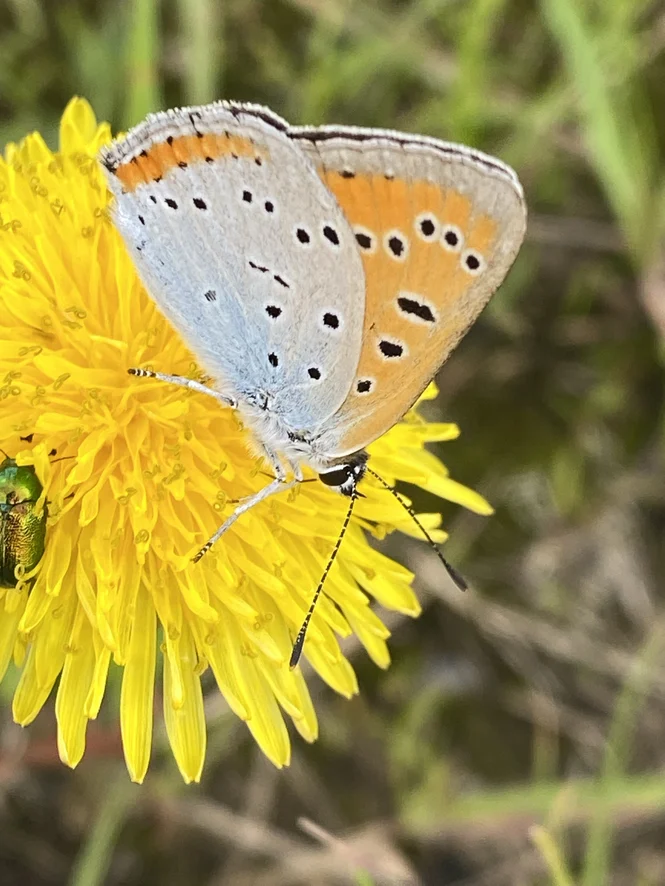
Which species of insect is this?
Lycaena dispar
